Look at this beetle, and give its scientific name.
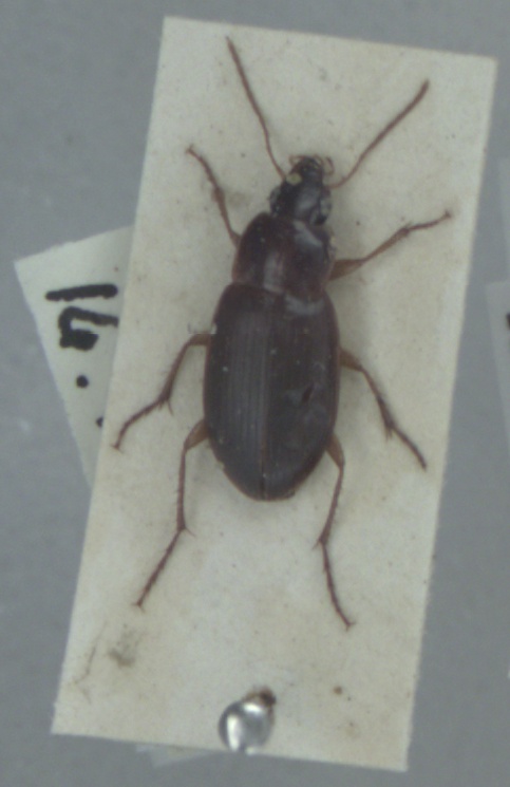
Calathus mollis
